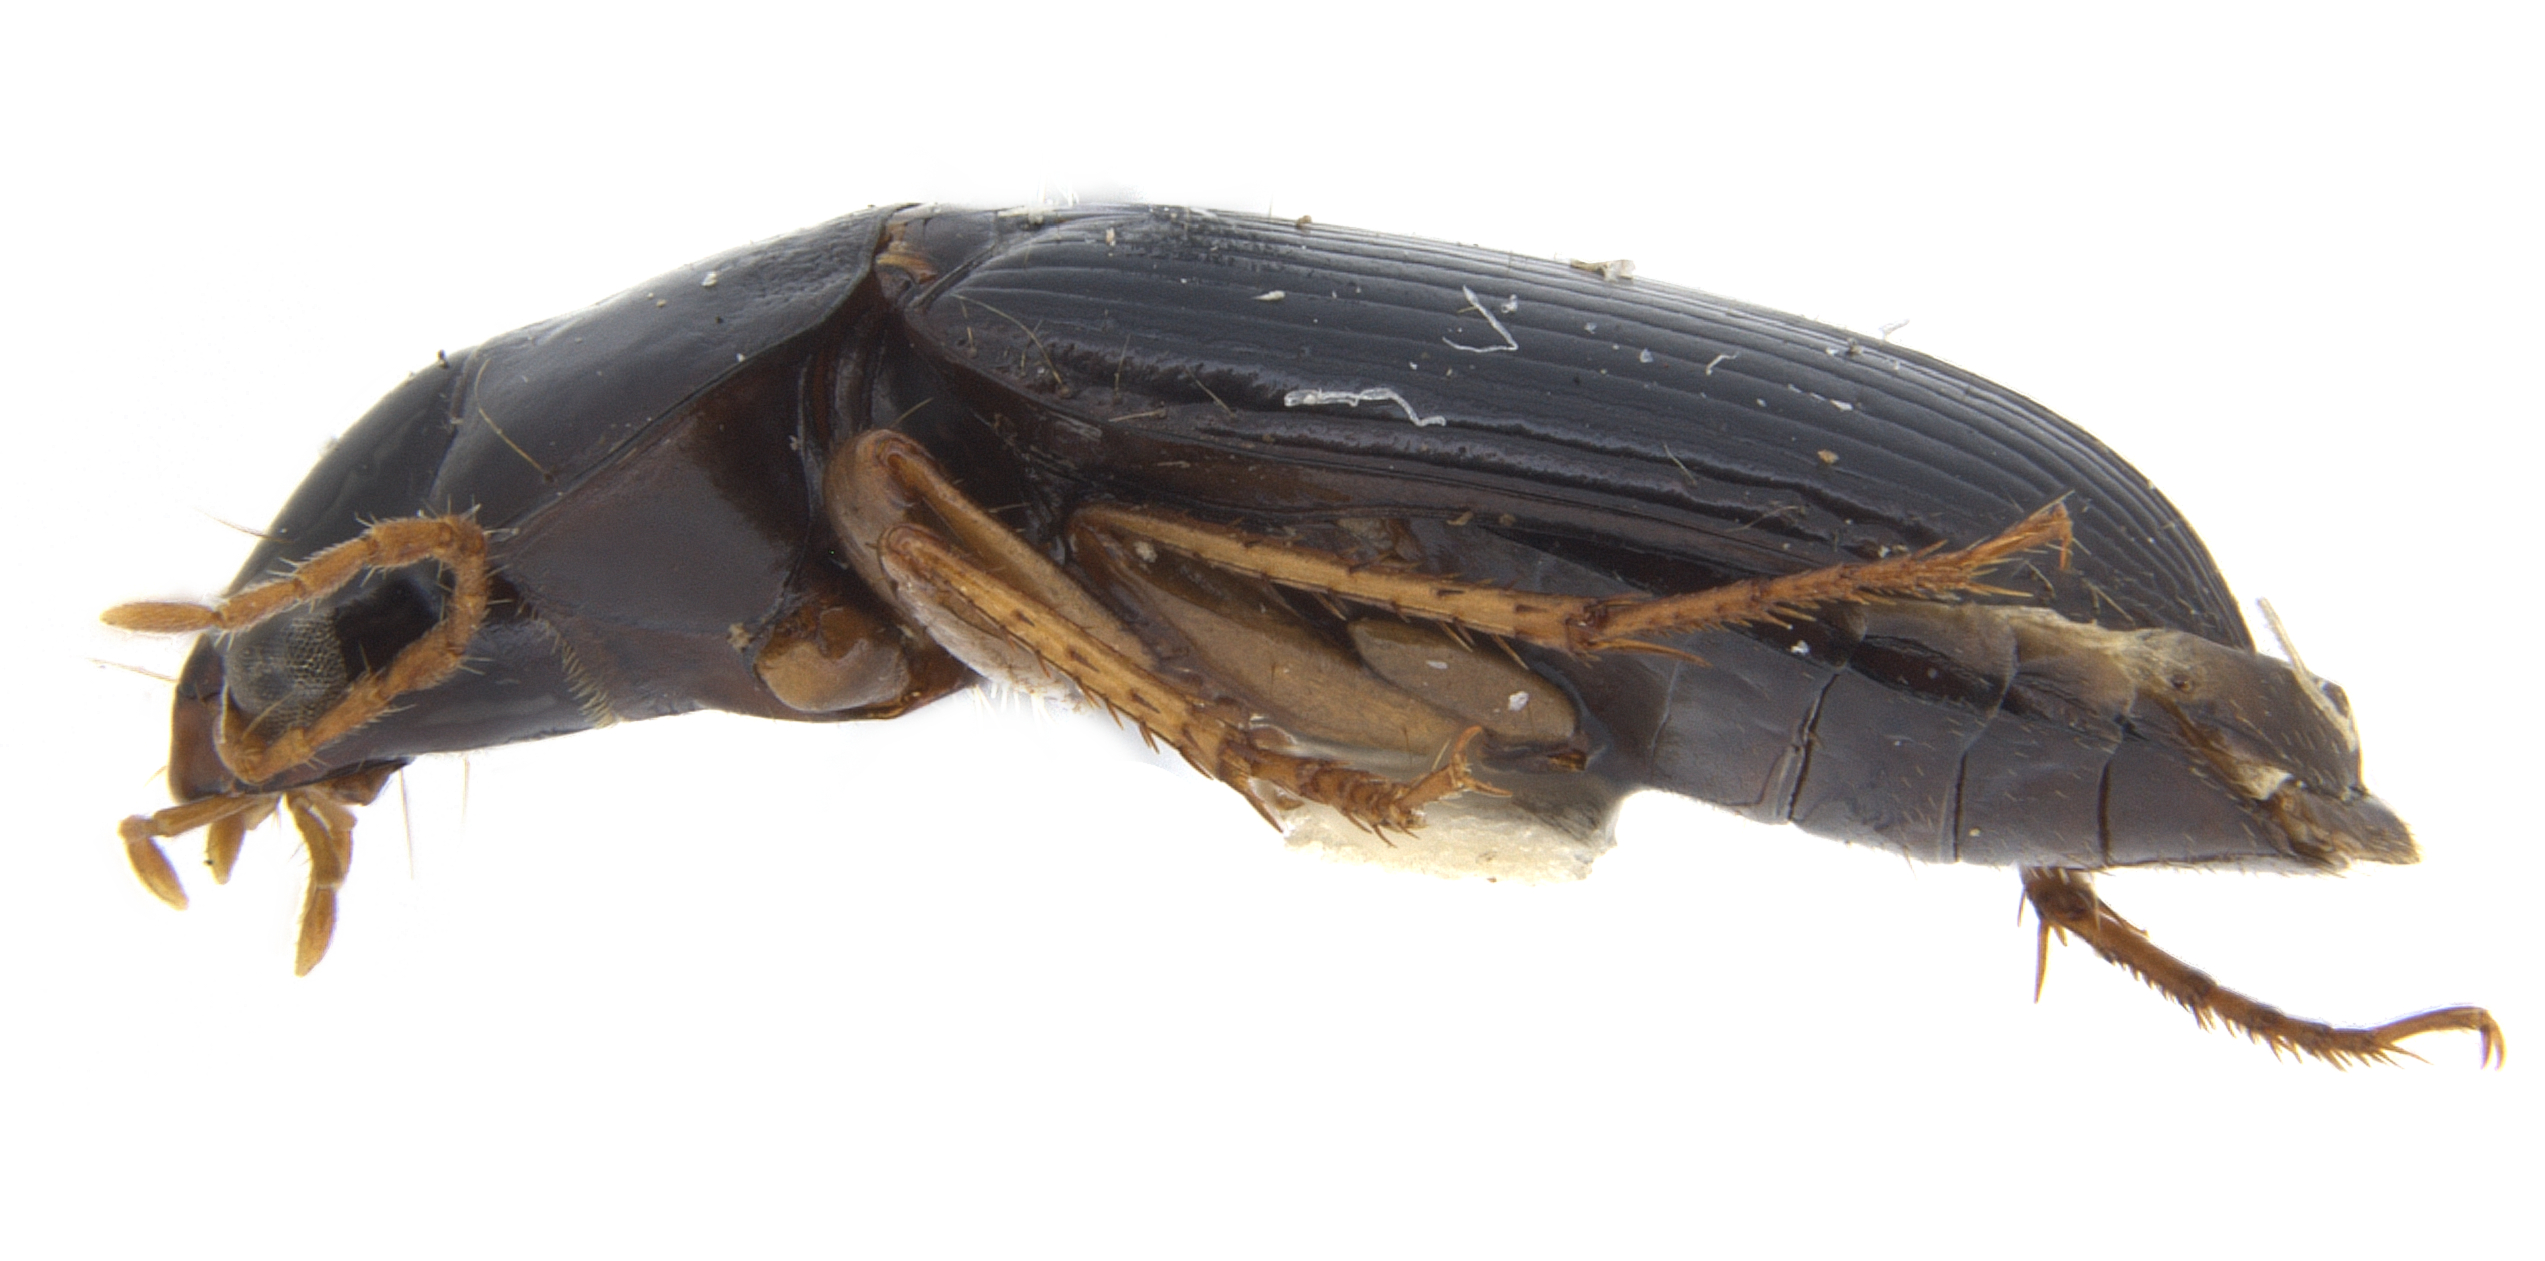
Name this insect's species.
Amblygnathus iripennis
